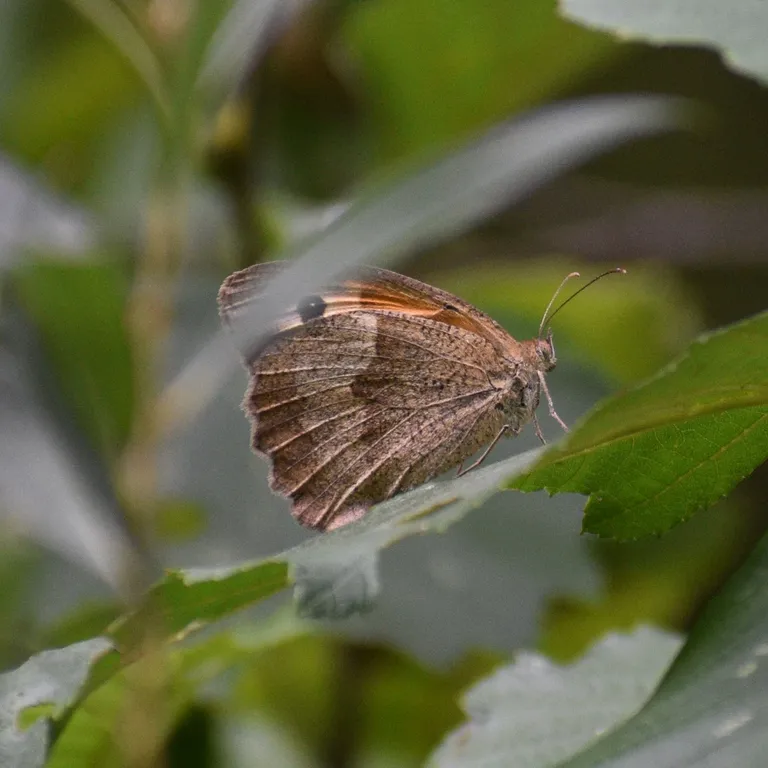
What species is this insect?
Maniola jurtina
